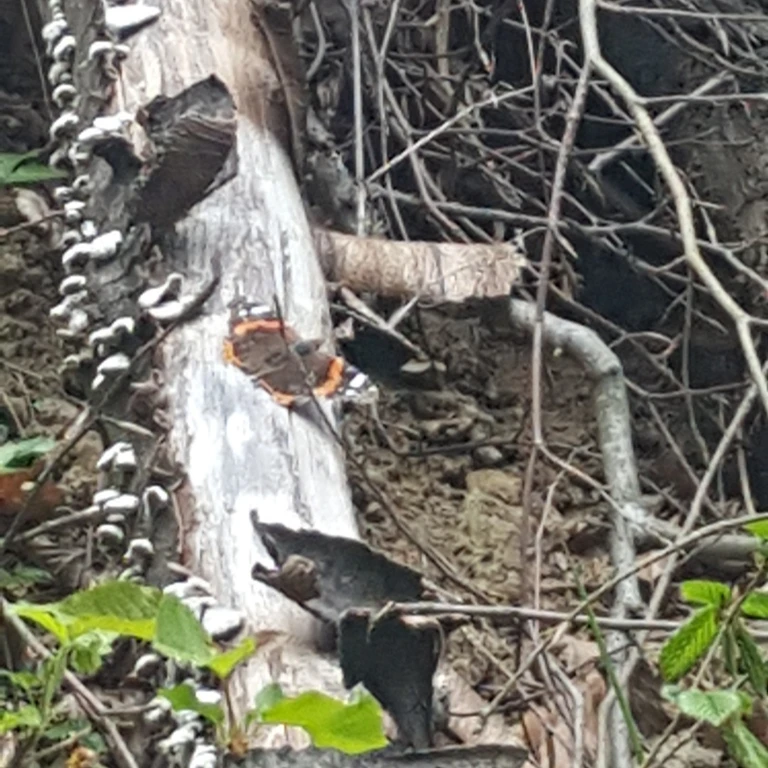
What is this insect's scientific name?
Vanessa atalanta
